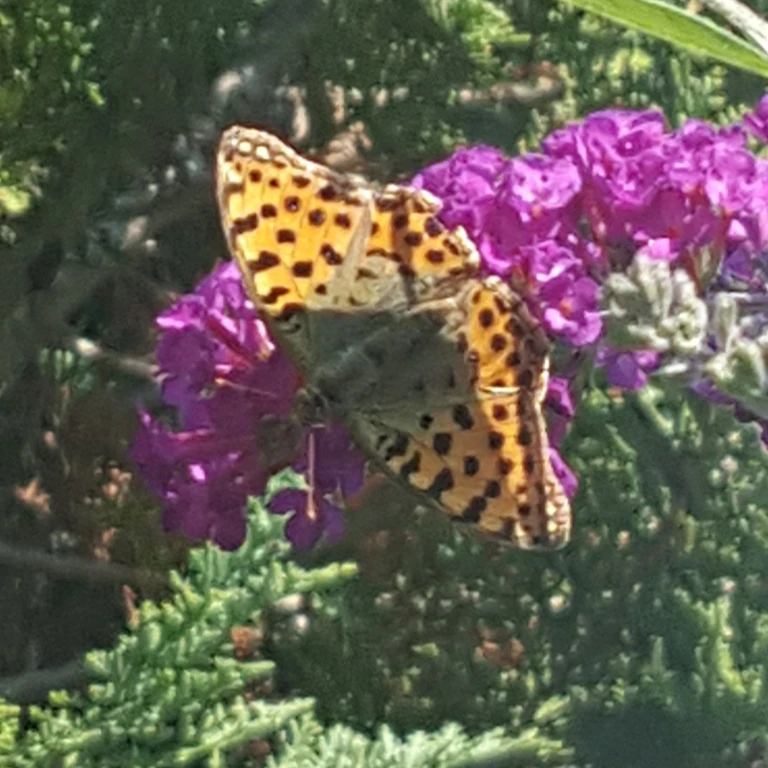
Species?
Issoria lathonia
